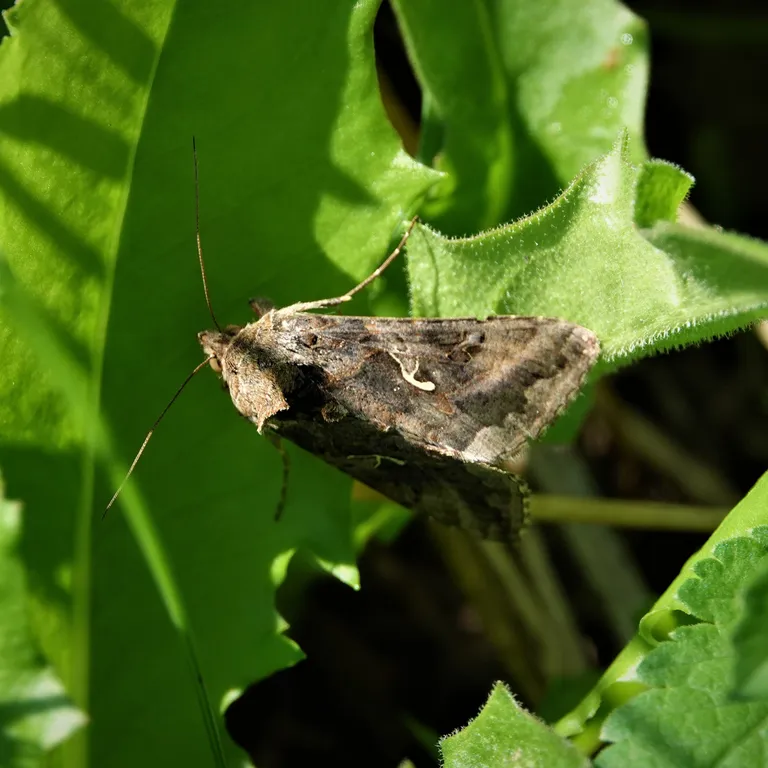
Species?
Autographa gamma
